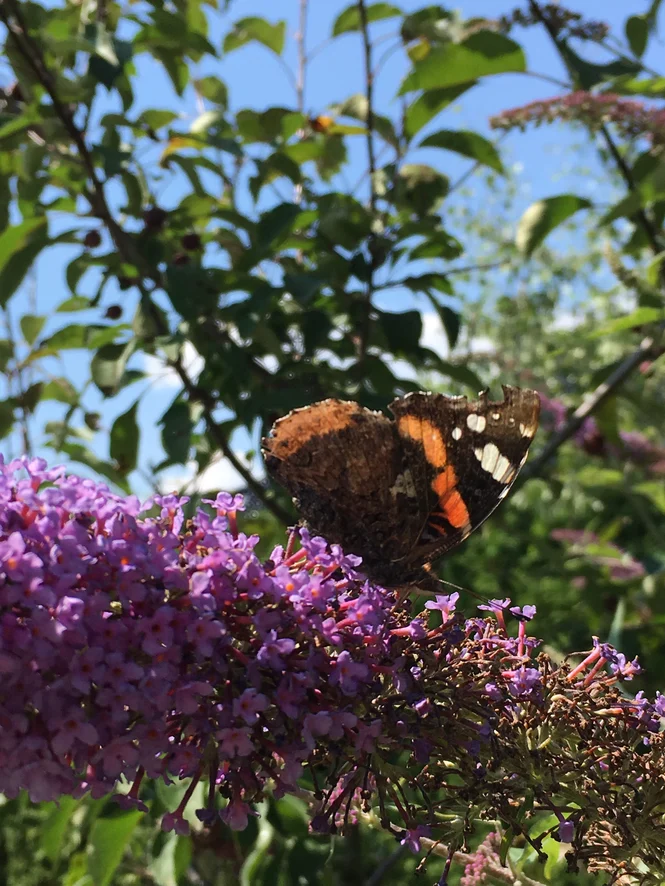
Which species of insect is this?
Vanessa atalanta
